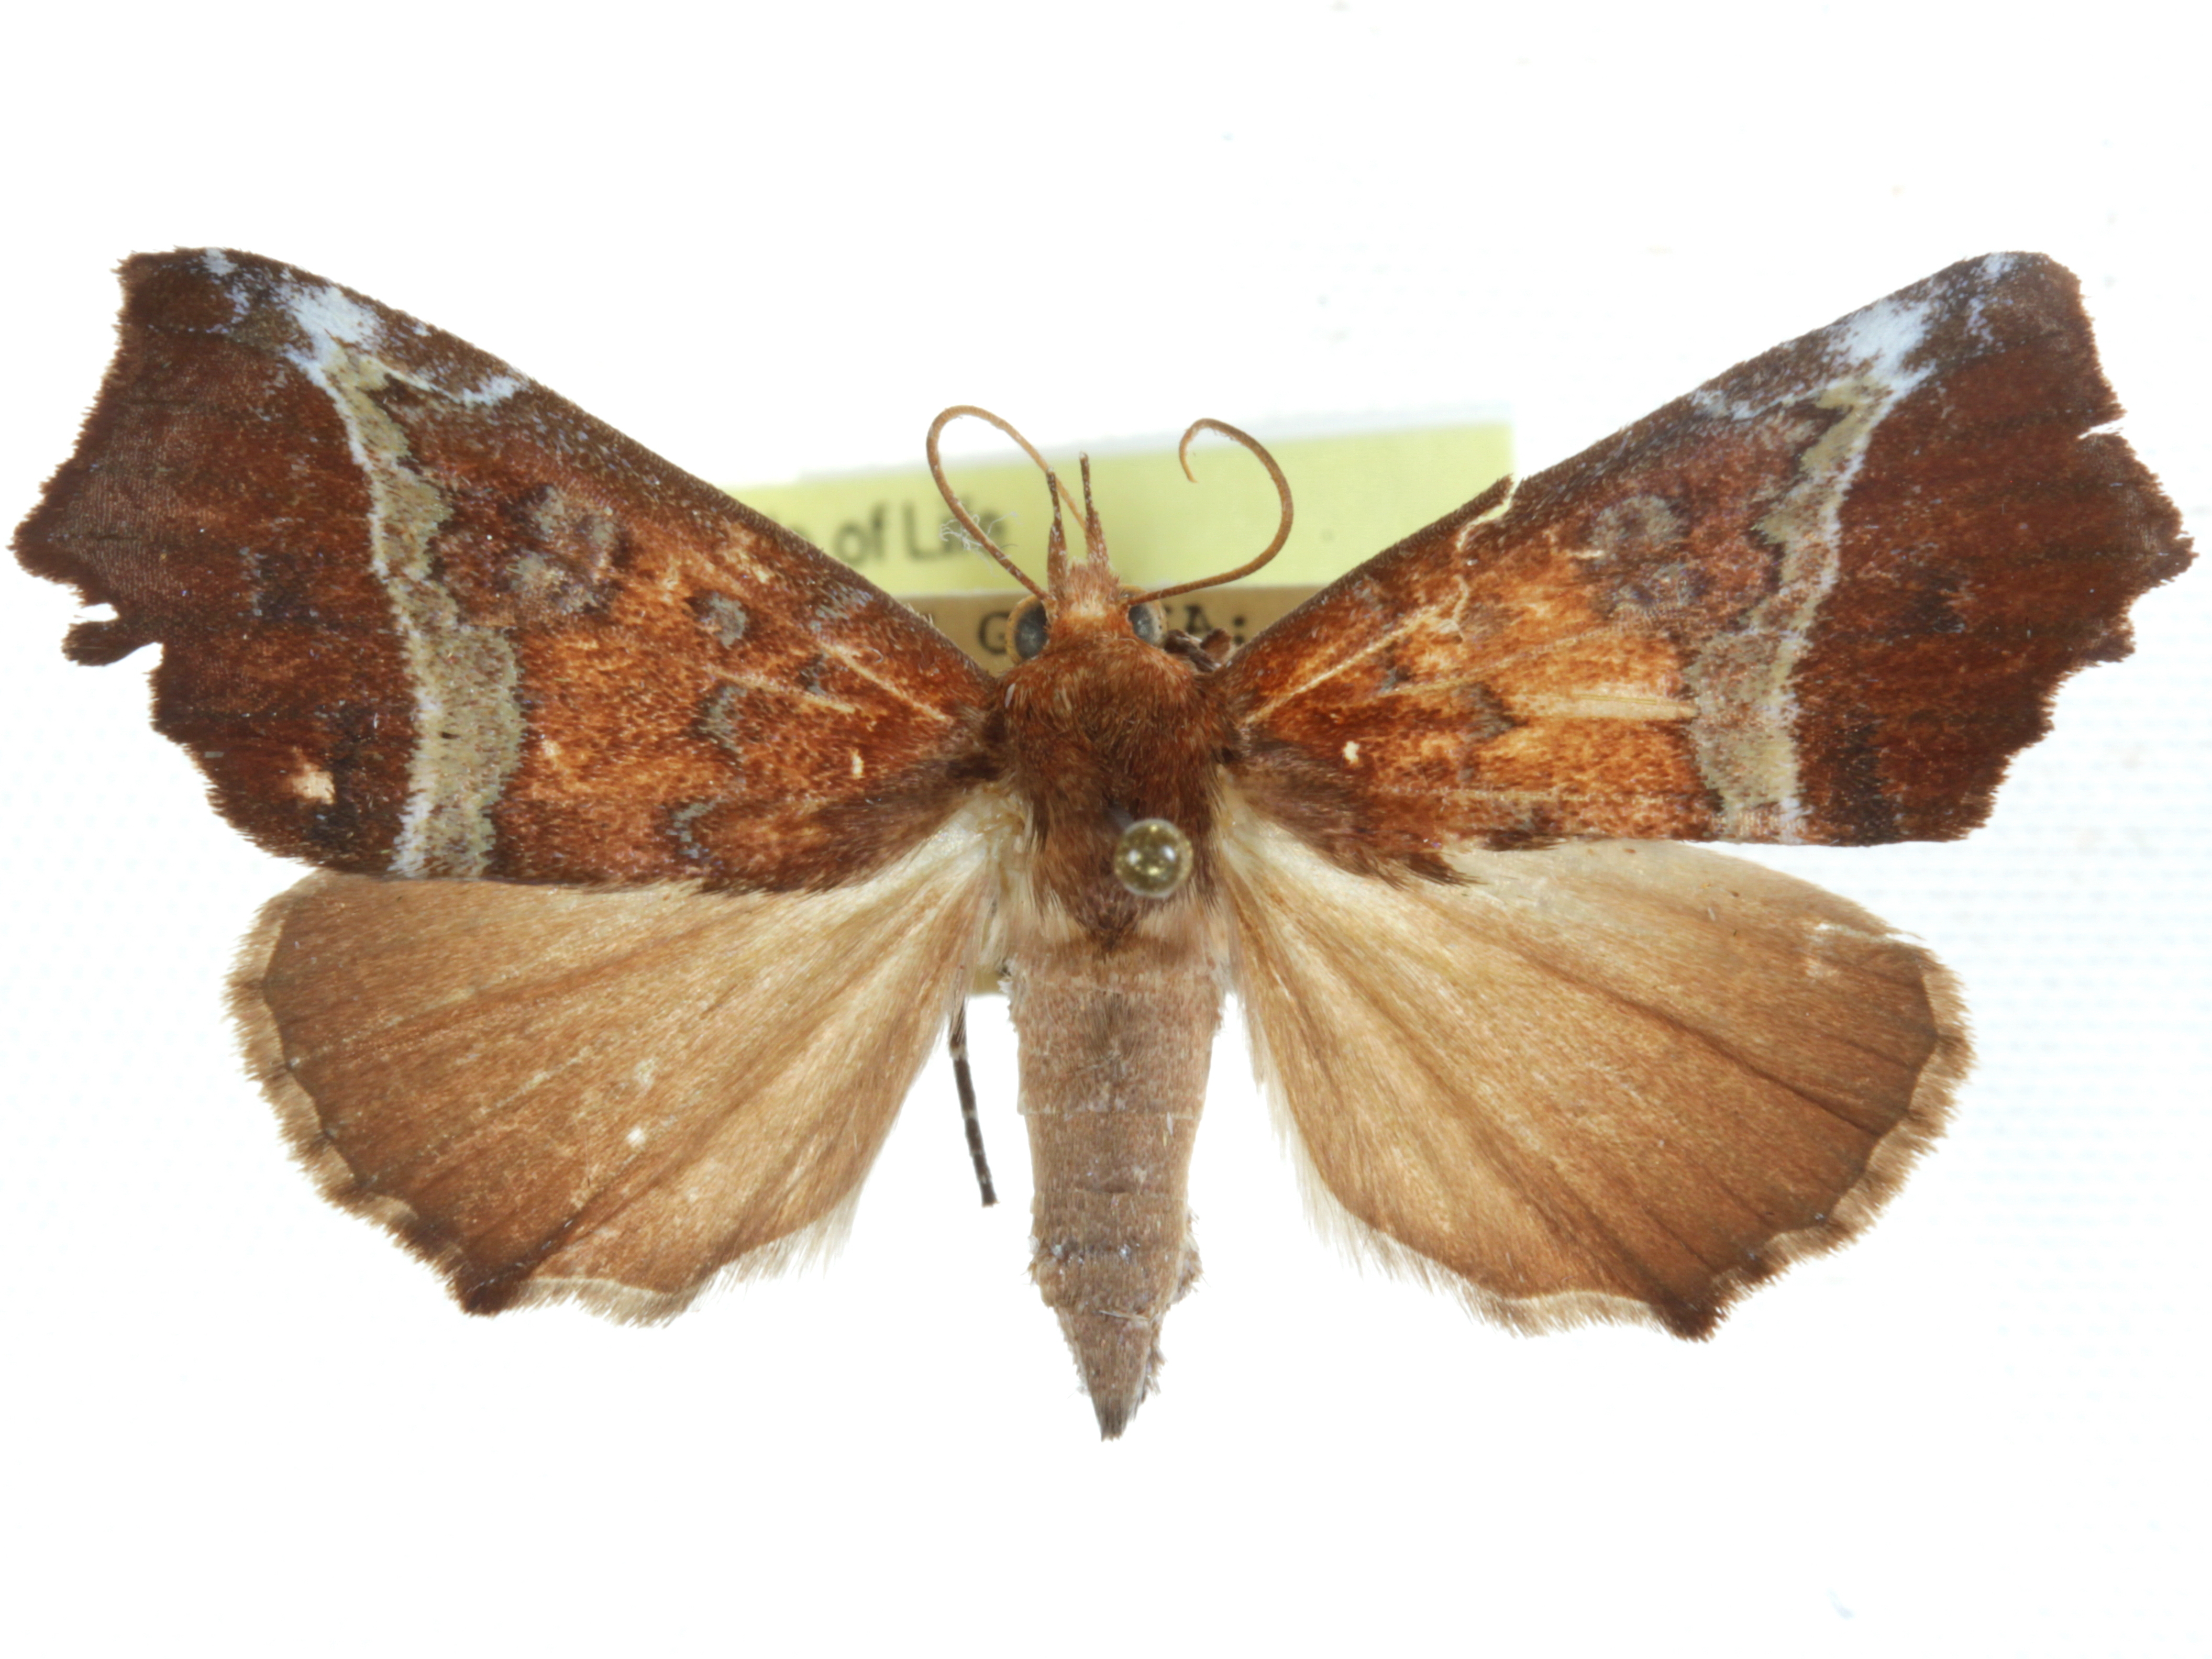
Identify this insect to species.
Lineopalpa orsara
